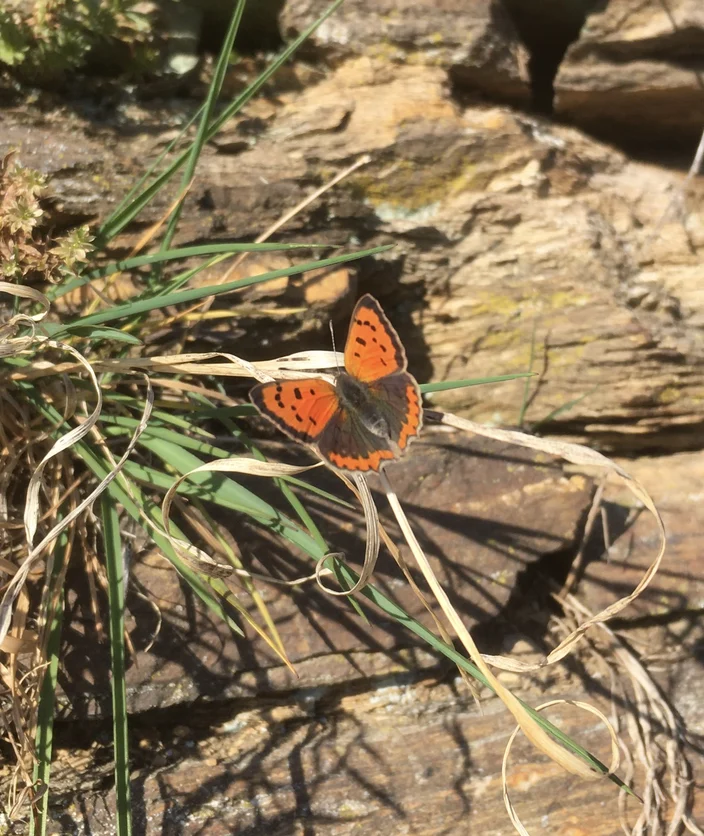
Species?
Lycaena phlaeas
